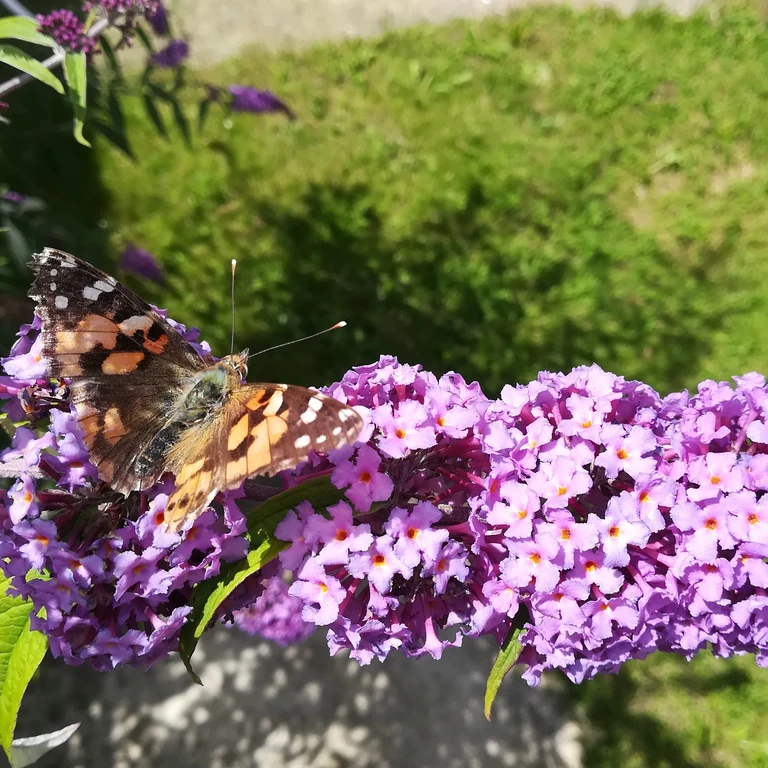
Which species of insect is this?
Vanessa cardui
